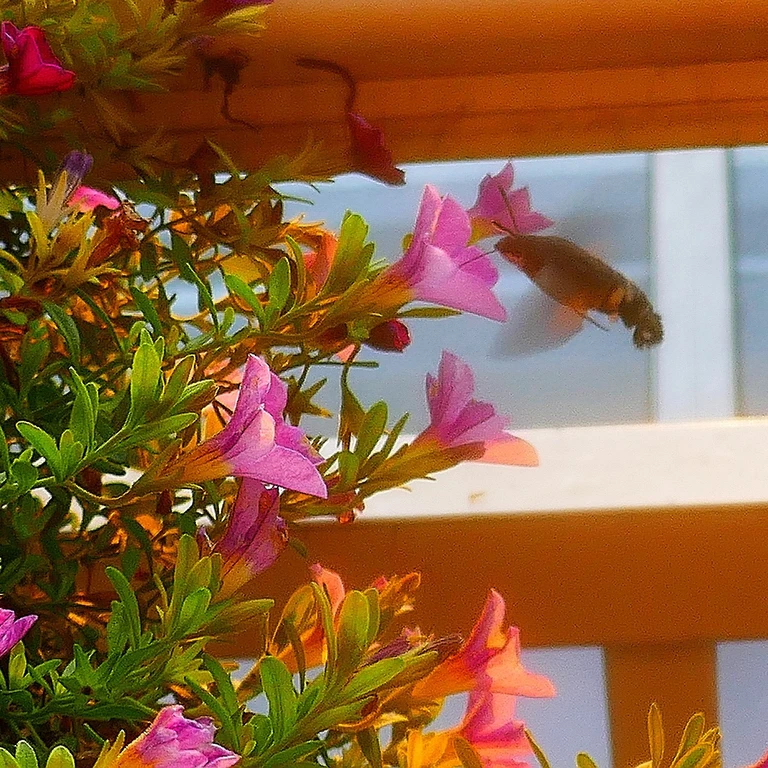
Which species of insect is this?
Macroglossum stellatarum
